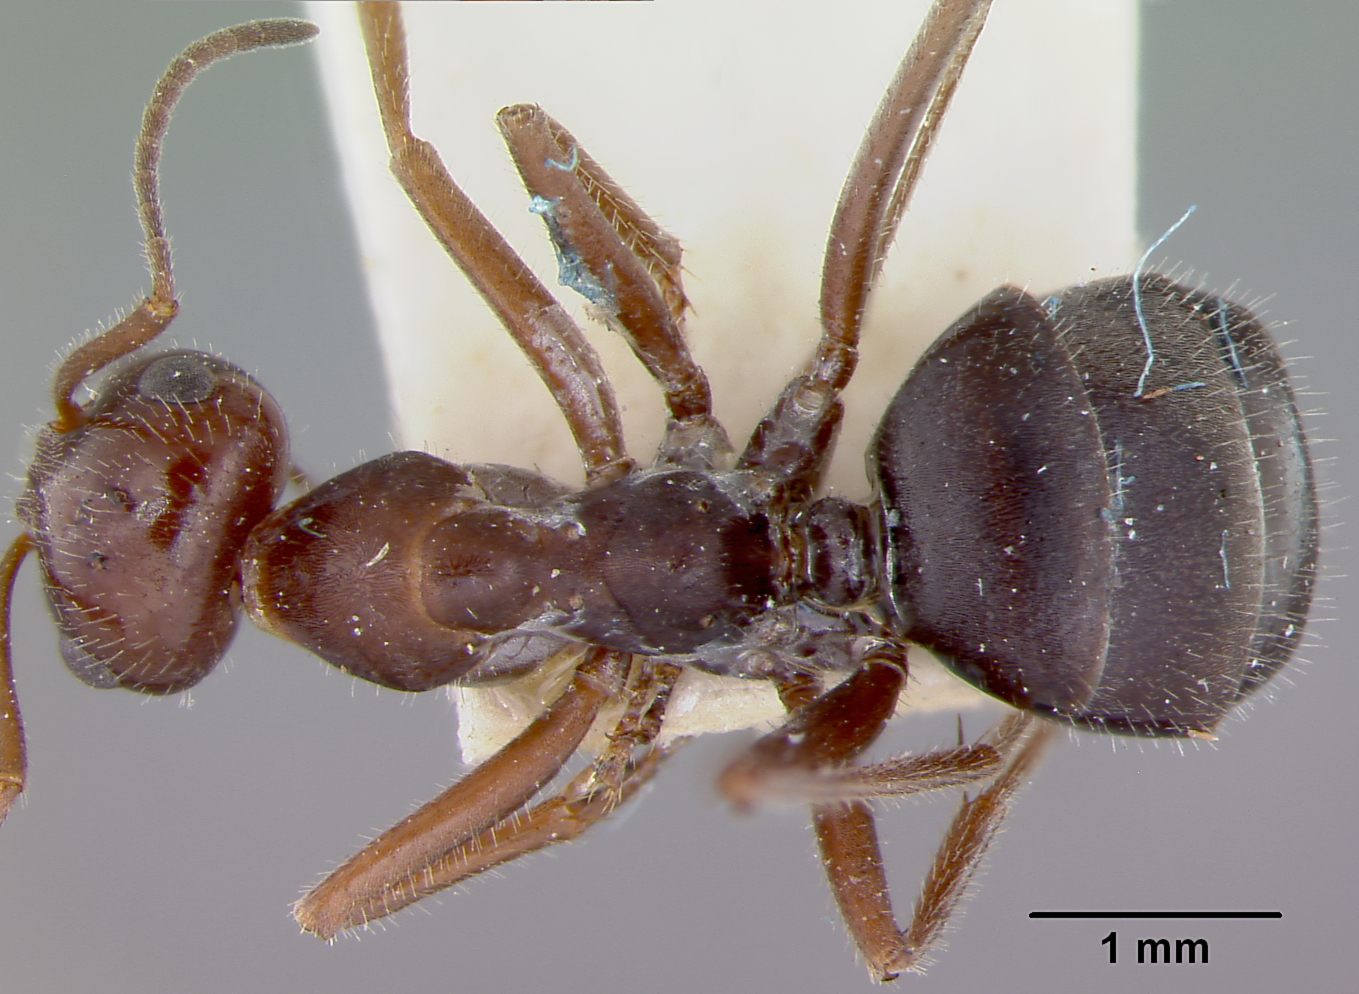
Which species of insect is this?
Myrmecocystus melliger
